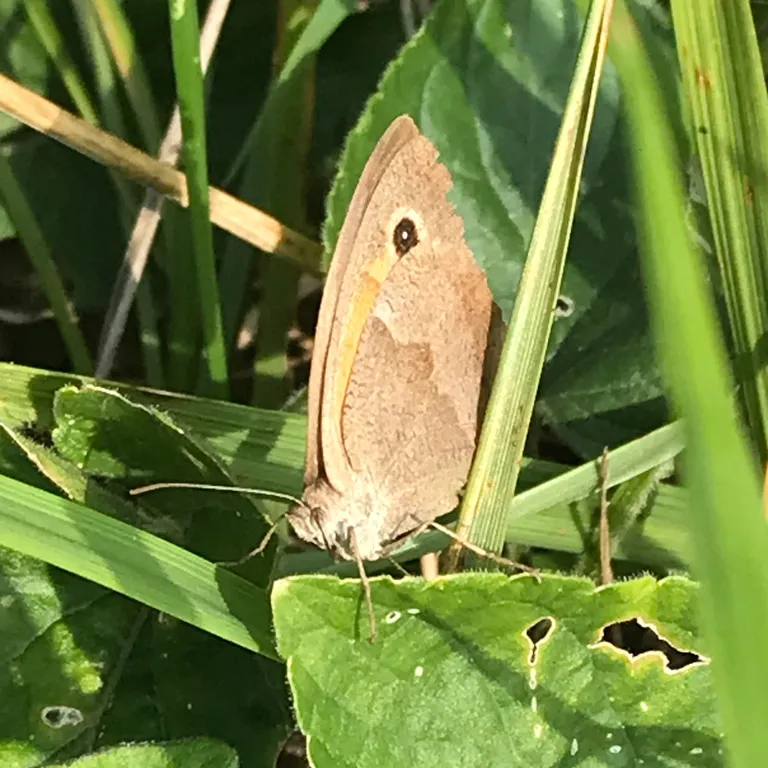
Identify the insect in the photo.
Maniola jurtina
